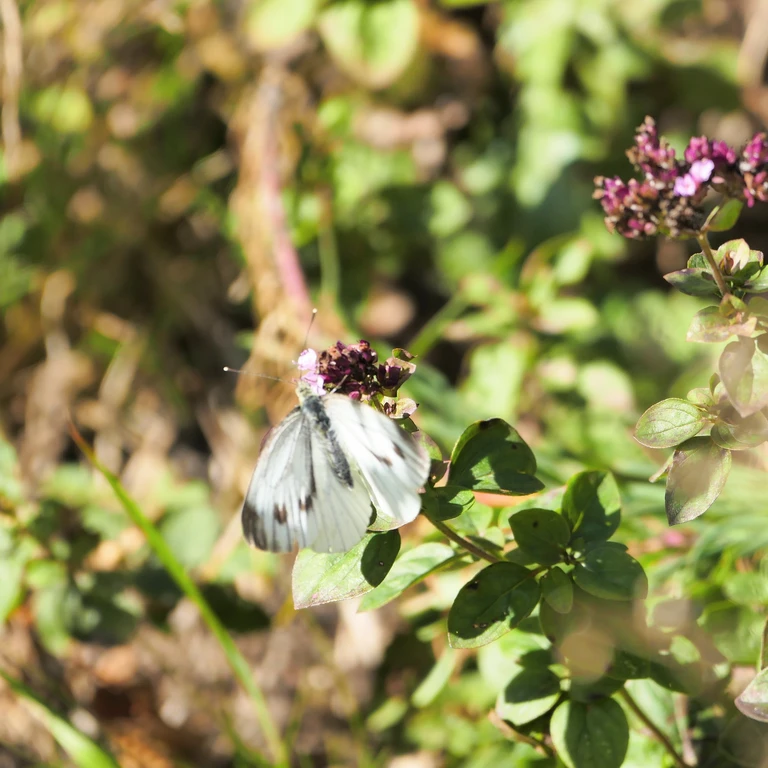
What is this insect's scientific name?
Pieris napi
